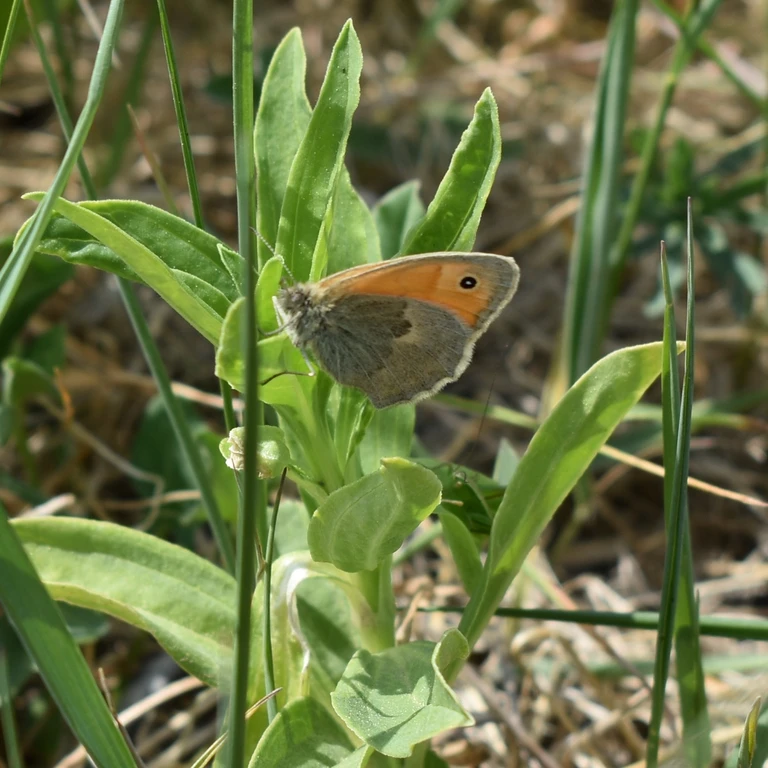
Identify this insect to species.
Coenonympha pamphilus
